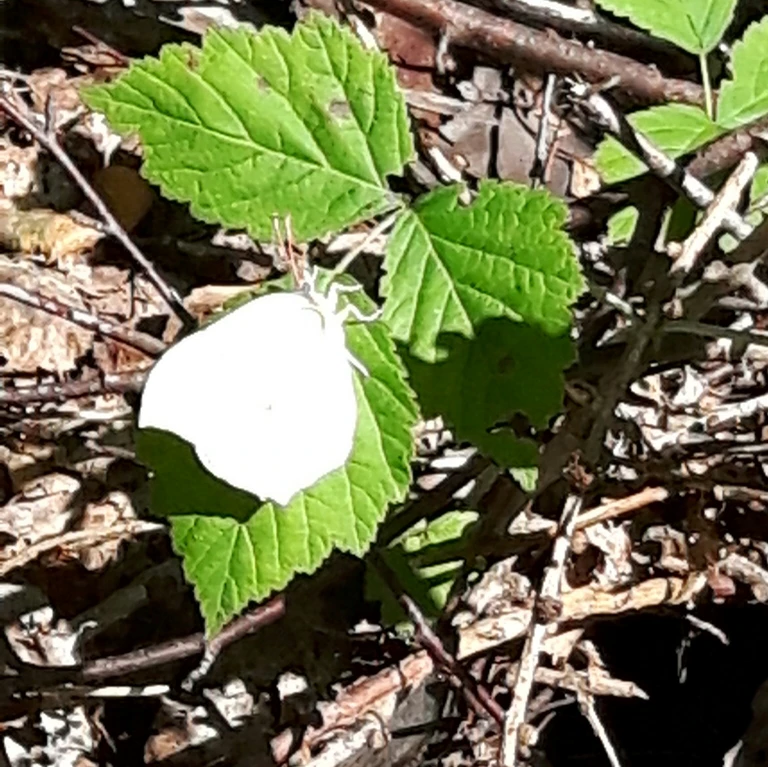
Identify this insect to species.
Gonepteryx rhamni
